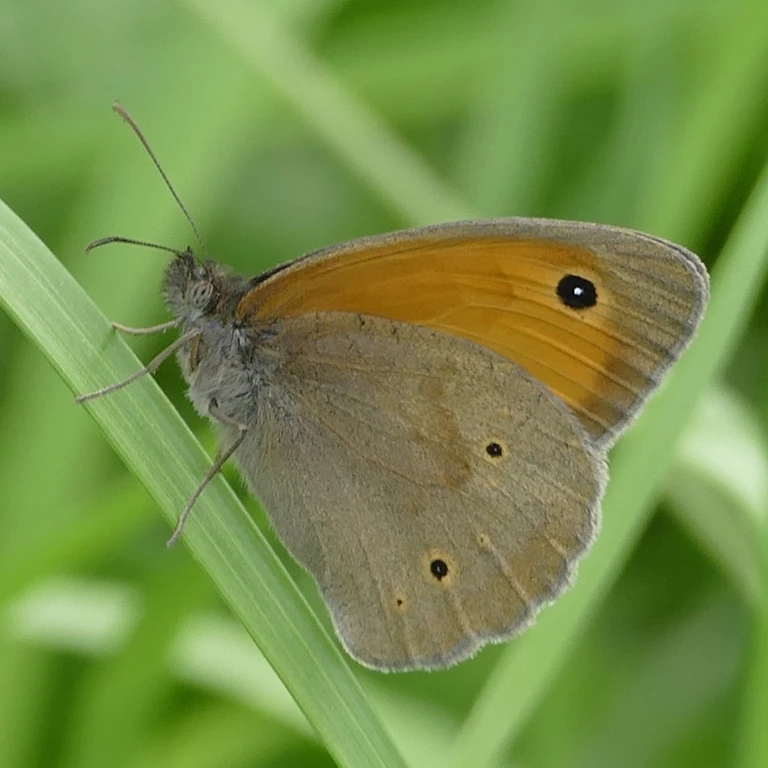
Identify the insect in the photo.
Maniola jurtina
